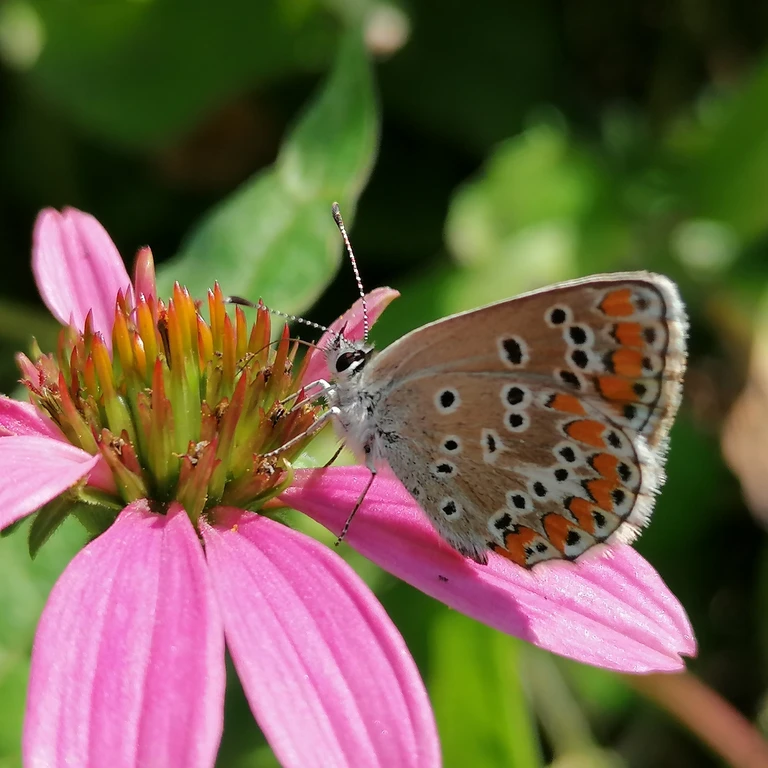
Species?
Aricia agestis/artaxerxes
